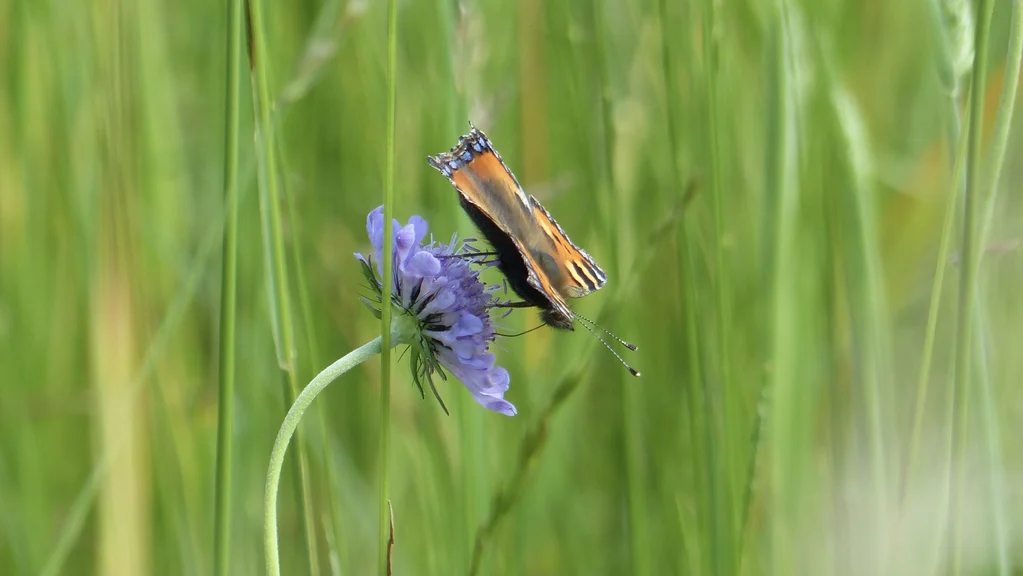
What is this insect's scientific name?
Aglais urticae
